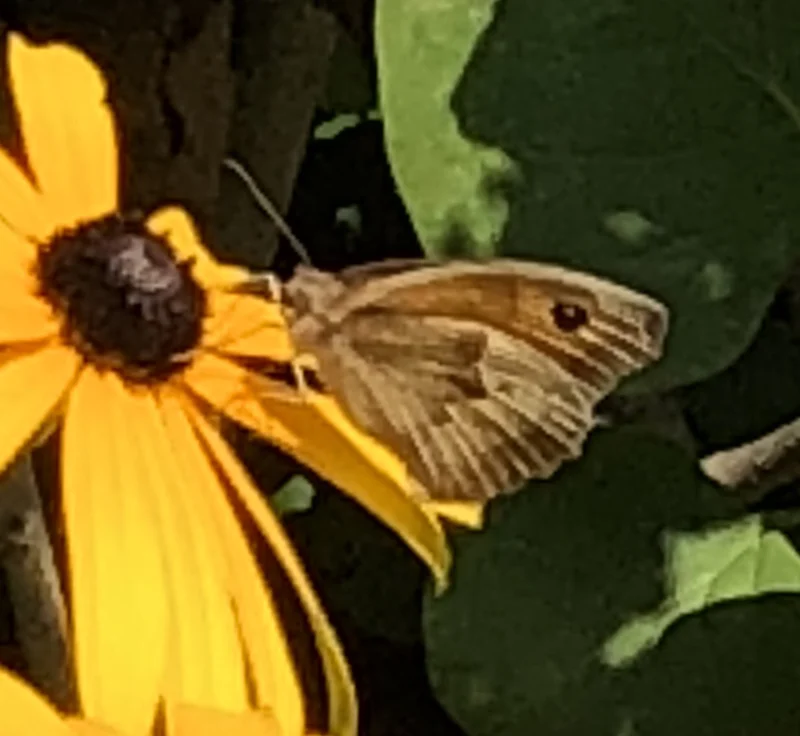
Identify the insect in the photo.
Maniola jurtina
